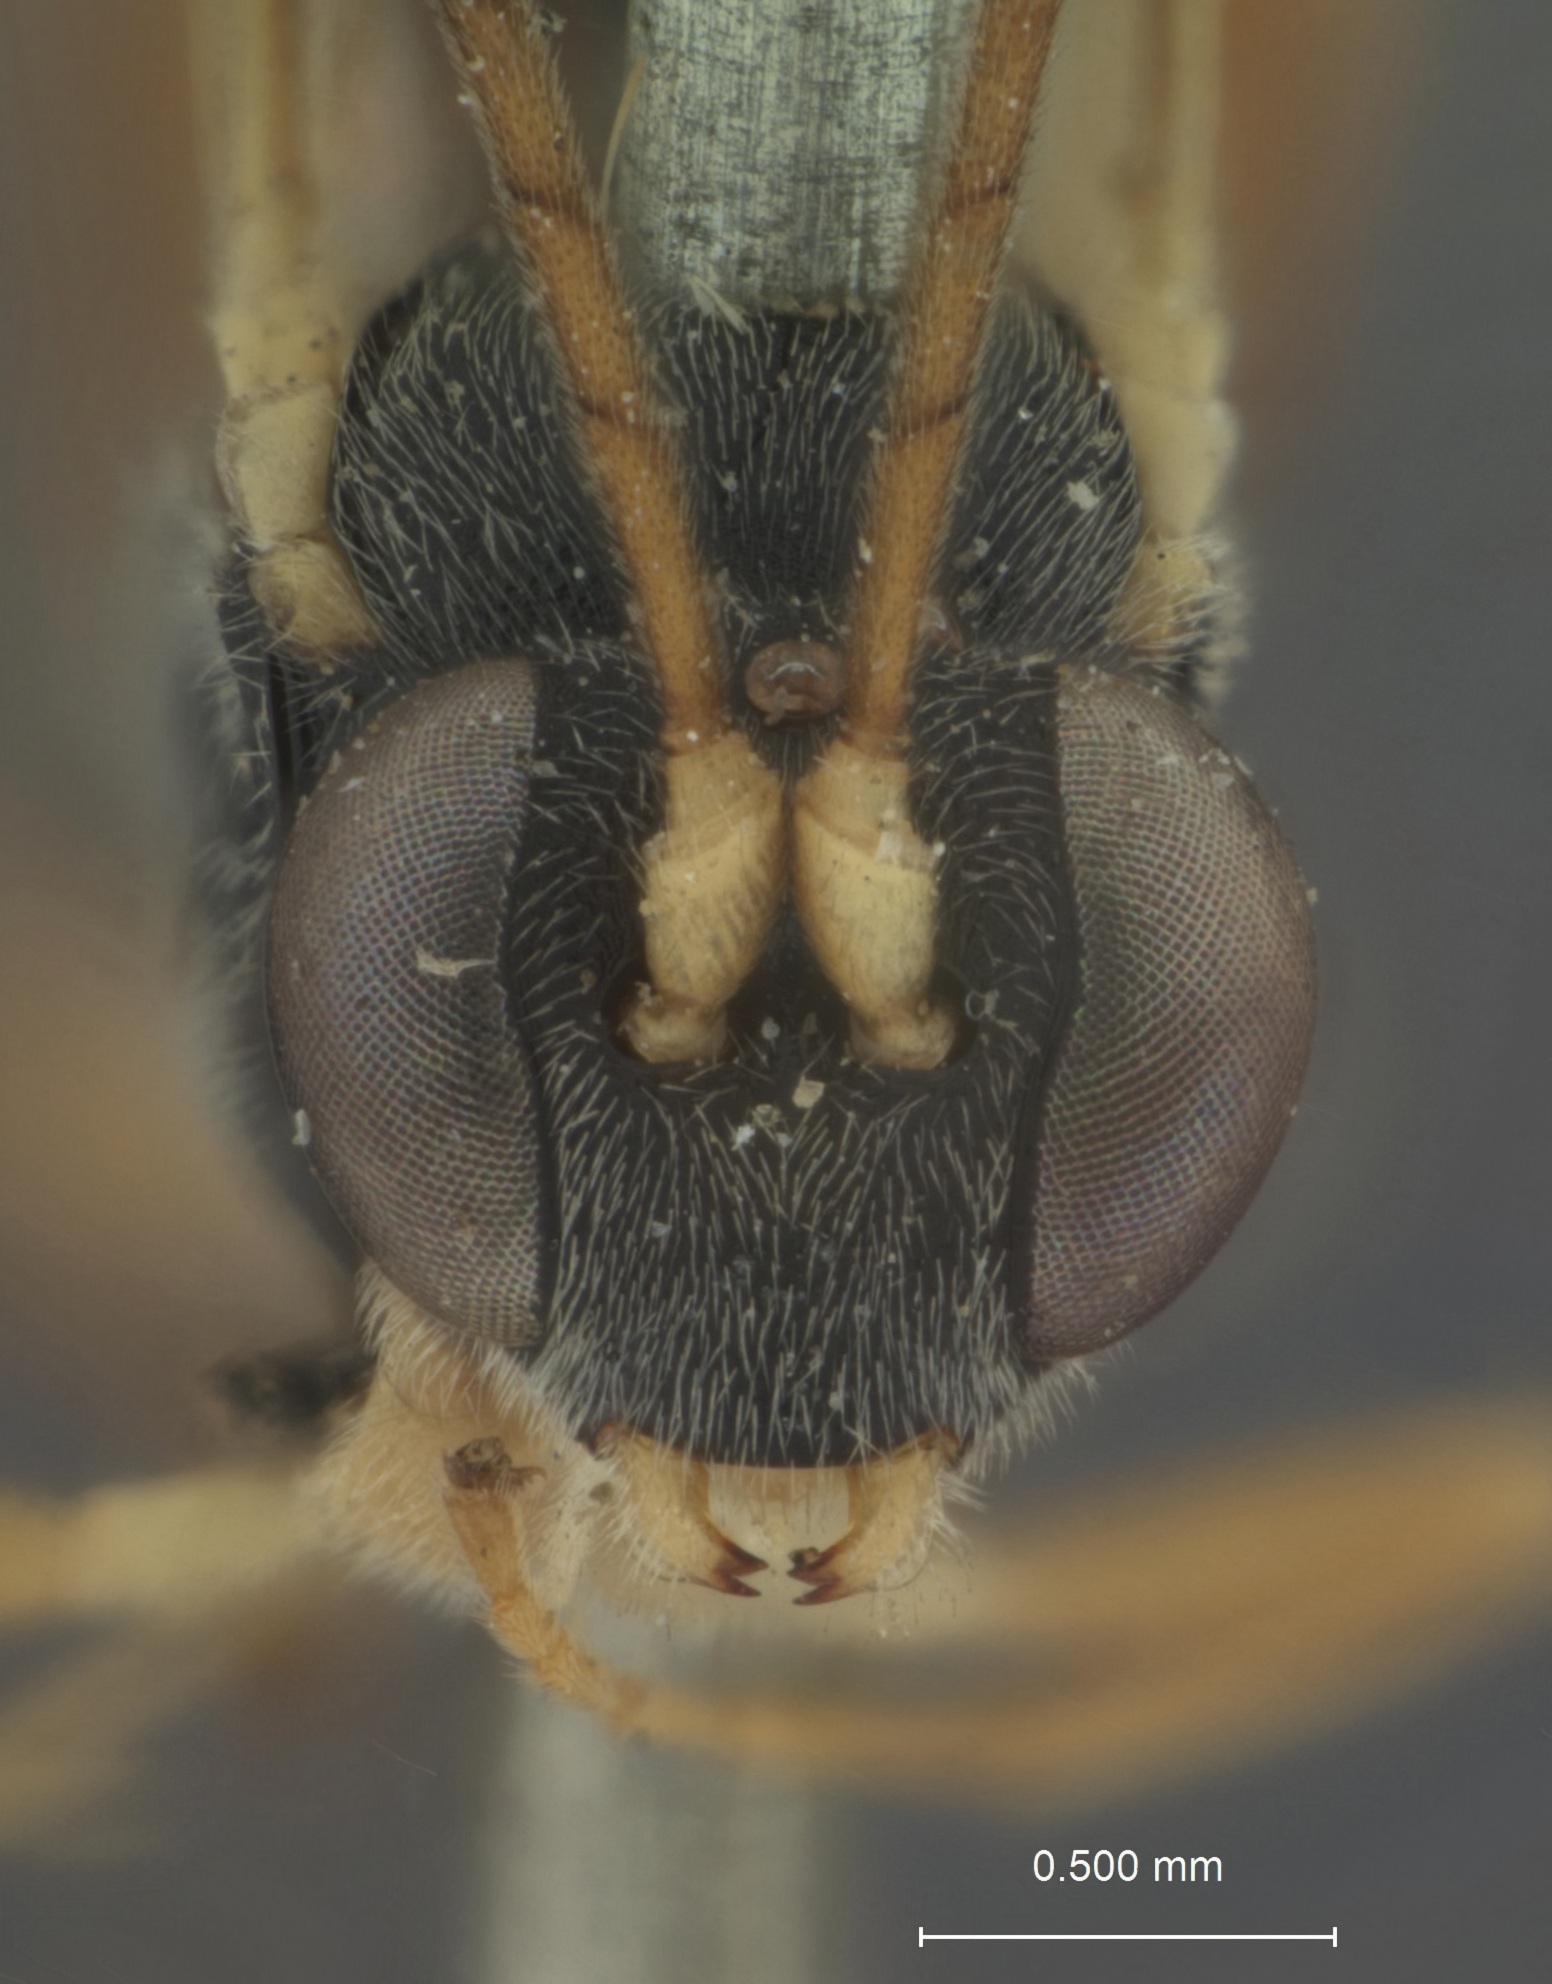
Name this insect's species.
Zachresta dimidiata
